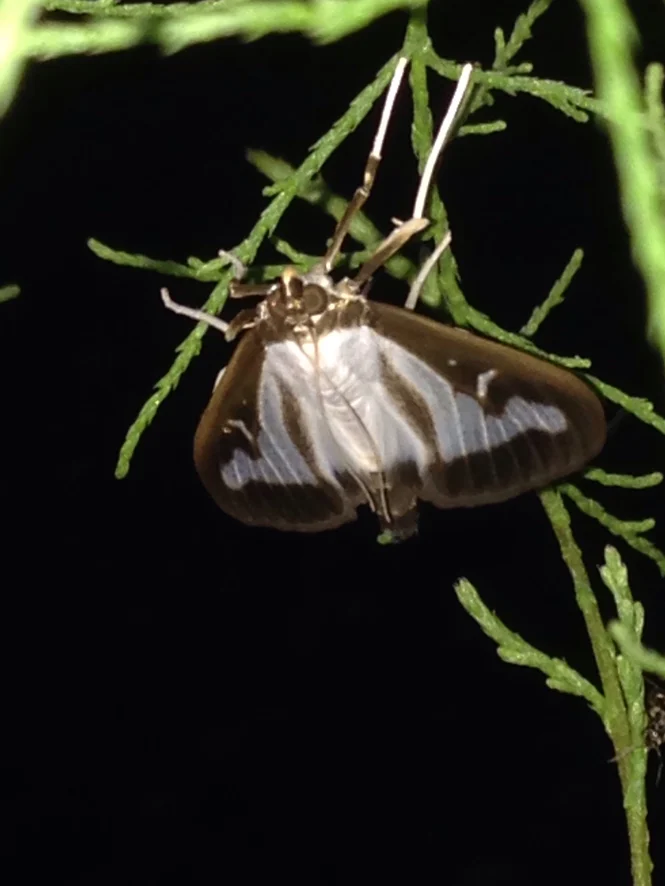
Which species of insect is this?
Cydalima perspectalis
